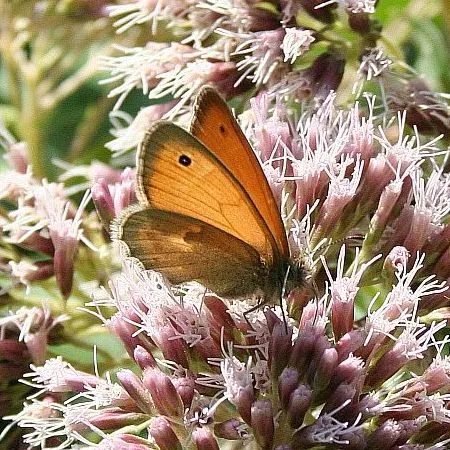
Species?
Coenonympha pamphilus
